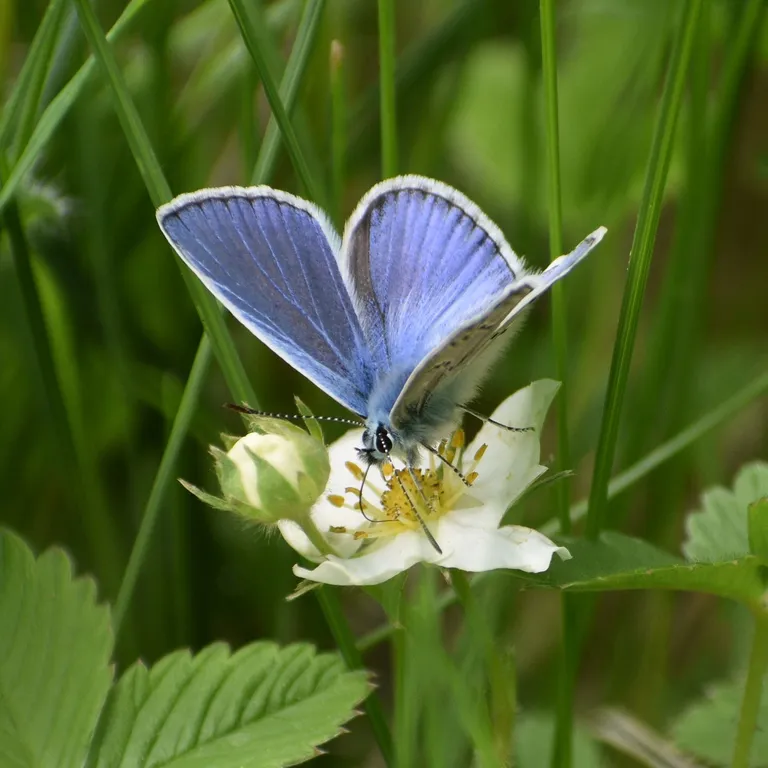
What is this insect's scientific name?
Polyommatus icarus
